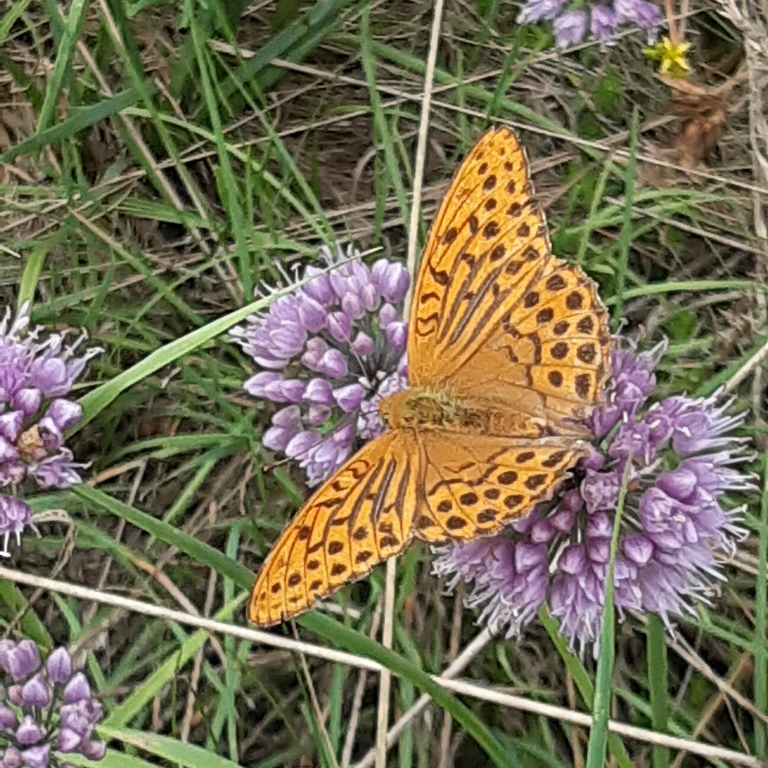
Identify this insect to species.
Argynnis paphia
